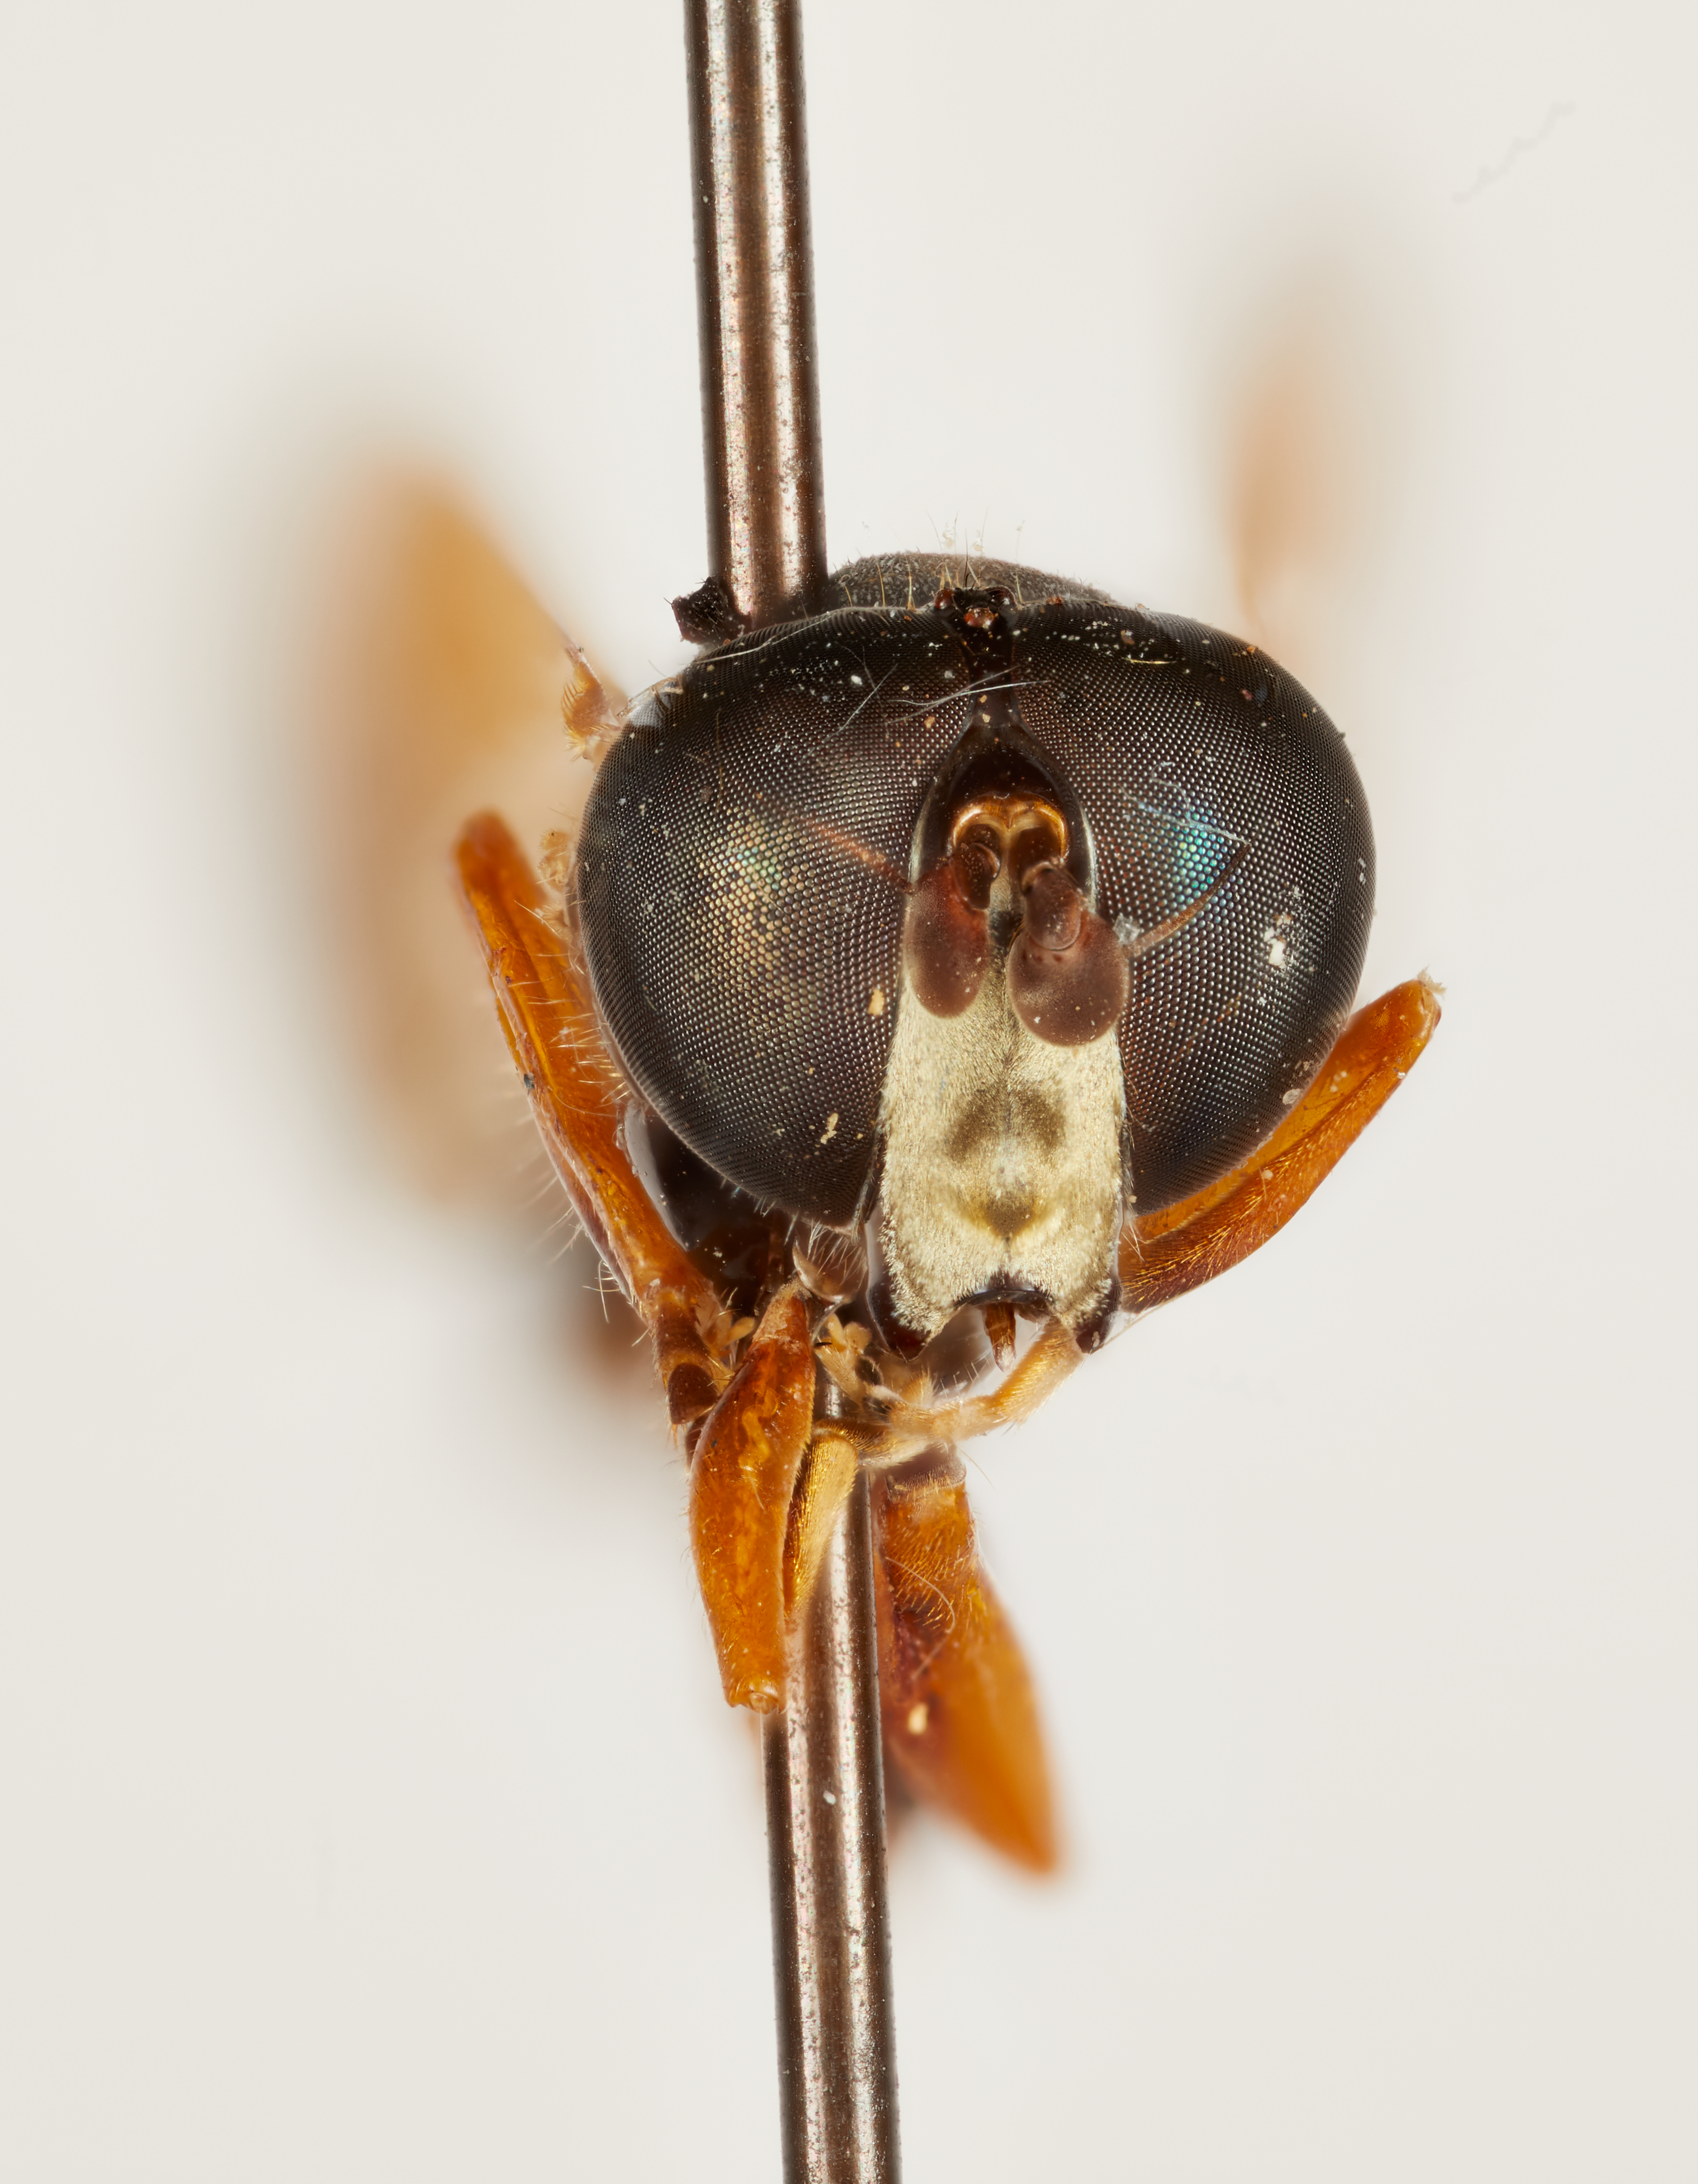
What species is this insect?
Valdivia camrasi
